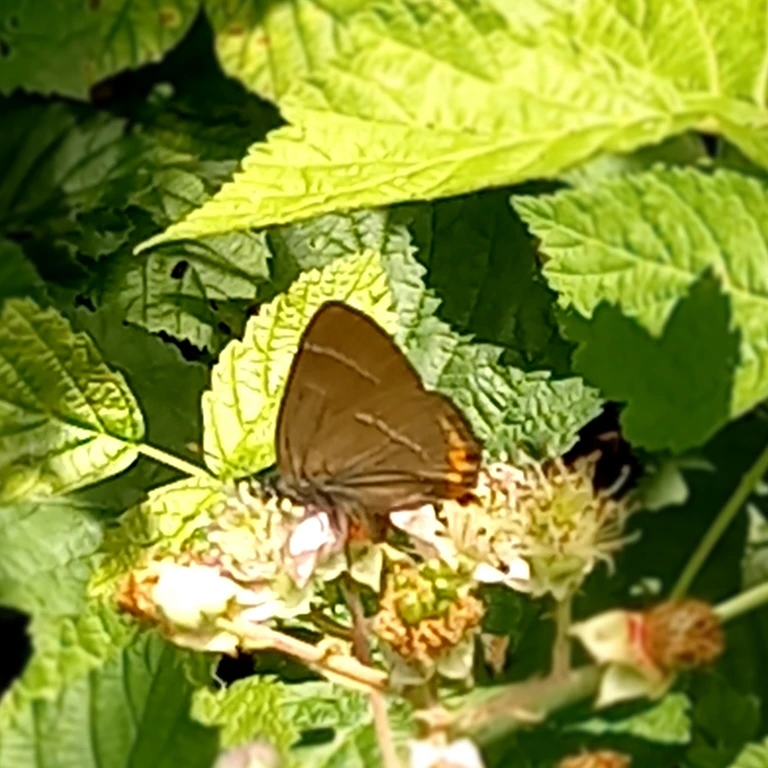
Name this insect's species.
Satyrium w-album
